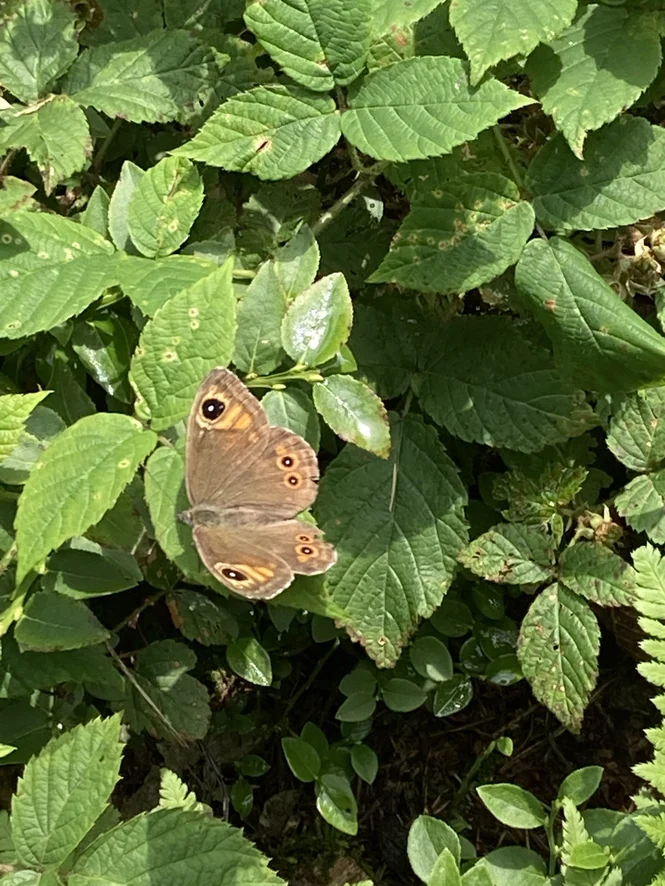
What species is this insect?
Lasiommata maera (also Pararge maera)
